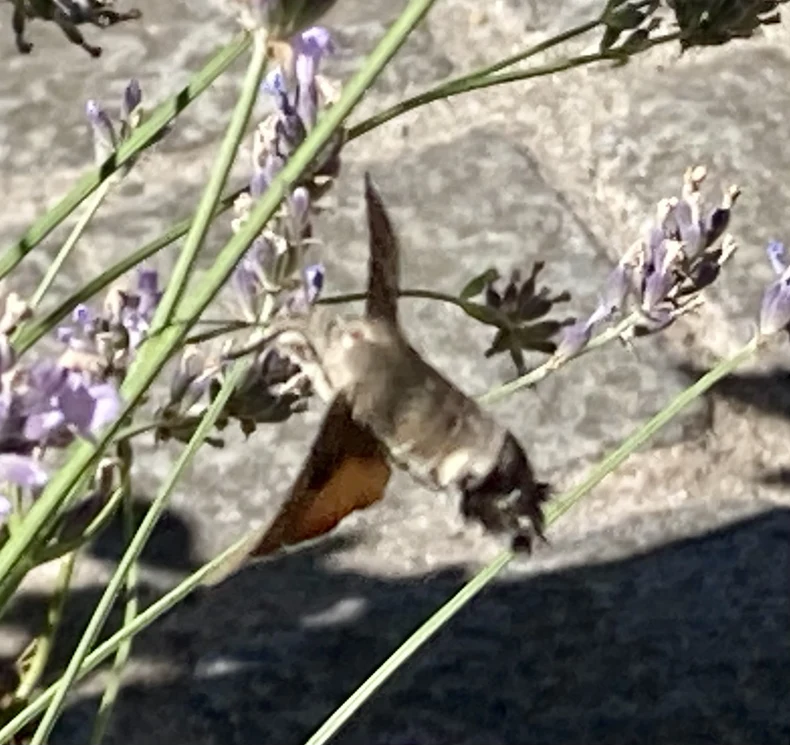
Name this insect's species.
Macroglossum stellatarum
